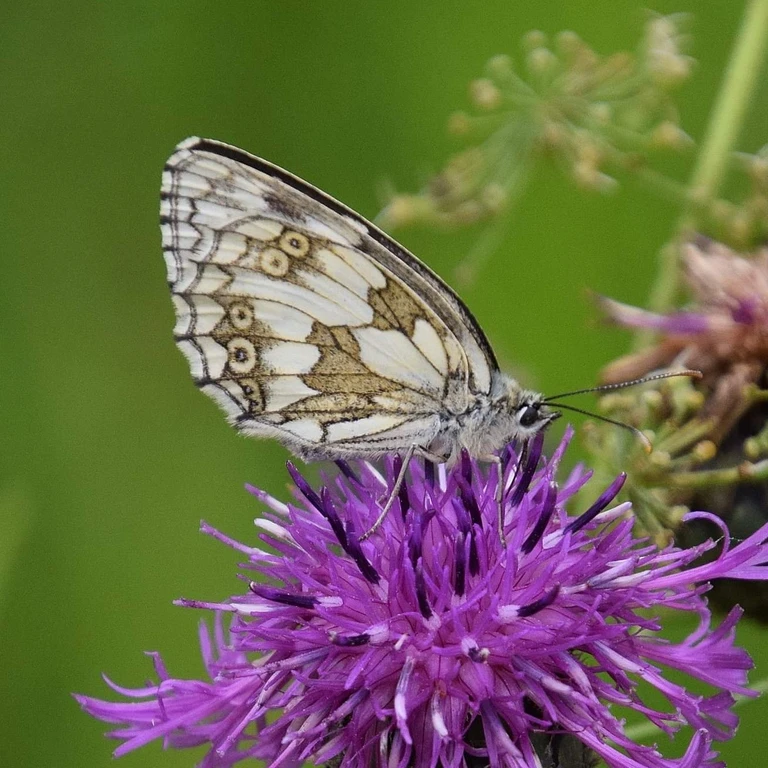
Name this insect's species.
Melanargia galathea
